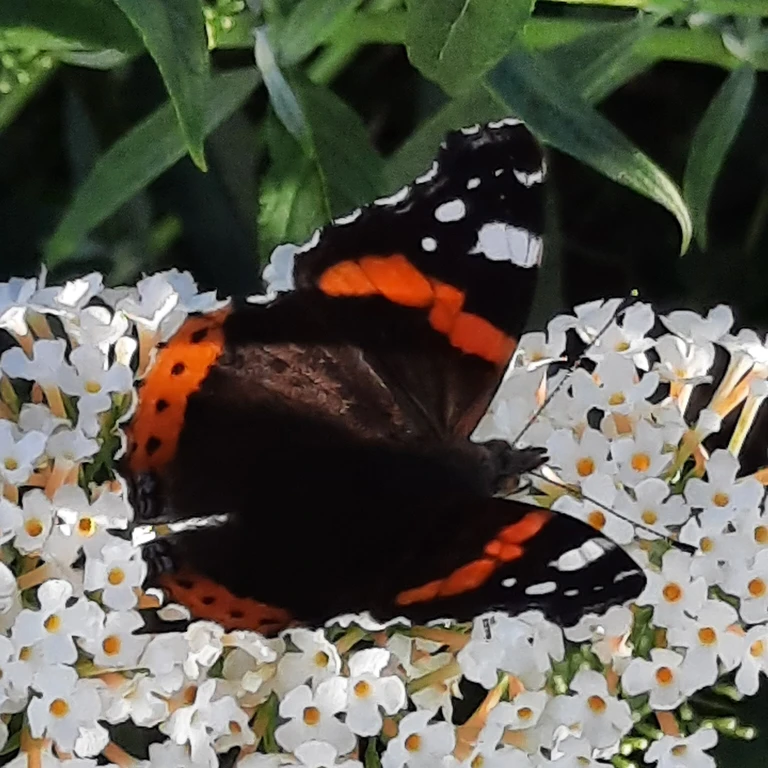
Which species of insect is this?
Vanessa atalanta
